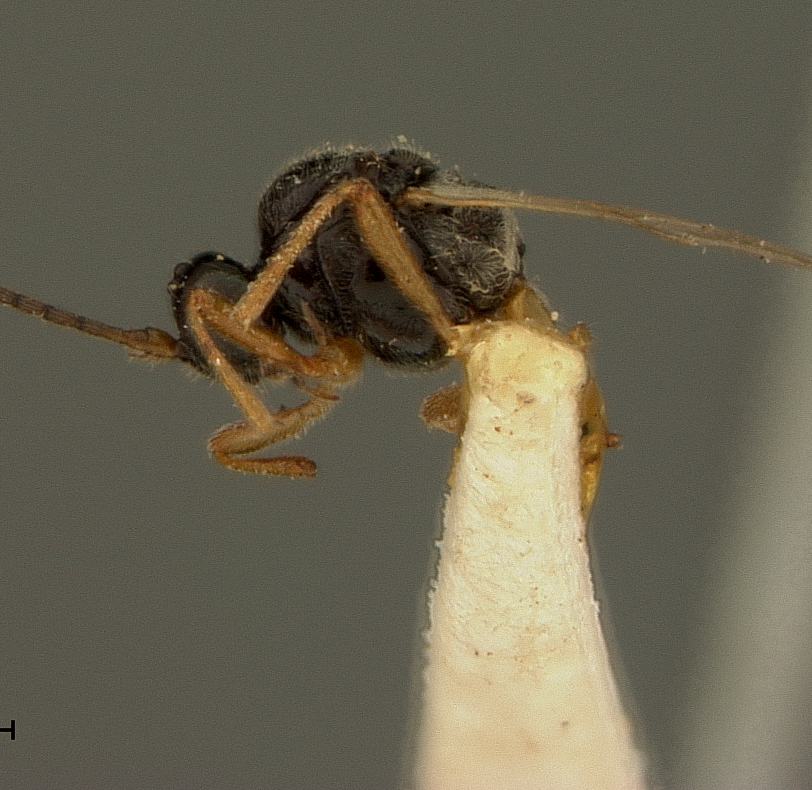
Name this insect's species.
Daenus confusa
